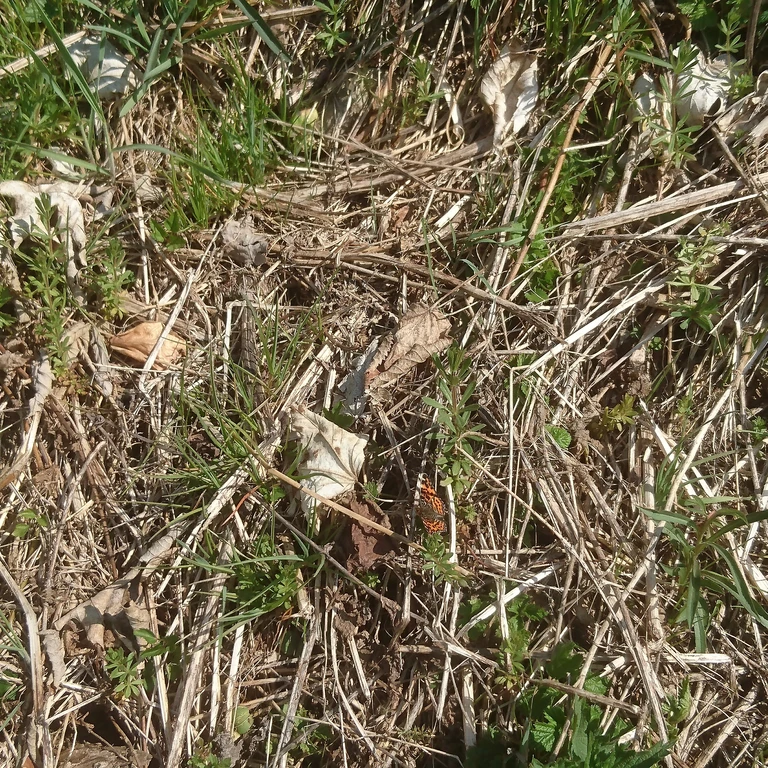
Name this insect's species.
Araschnia levana
